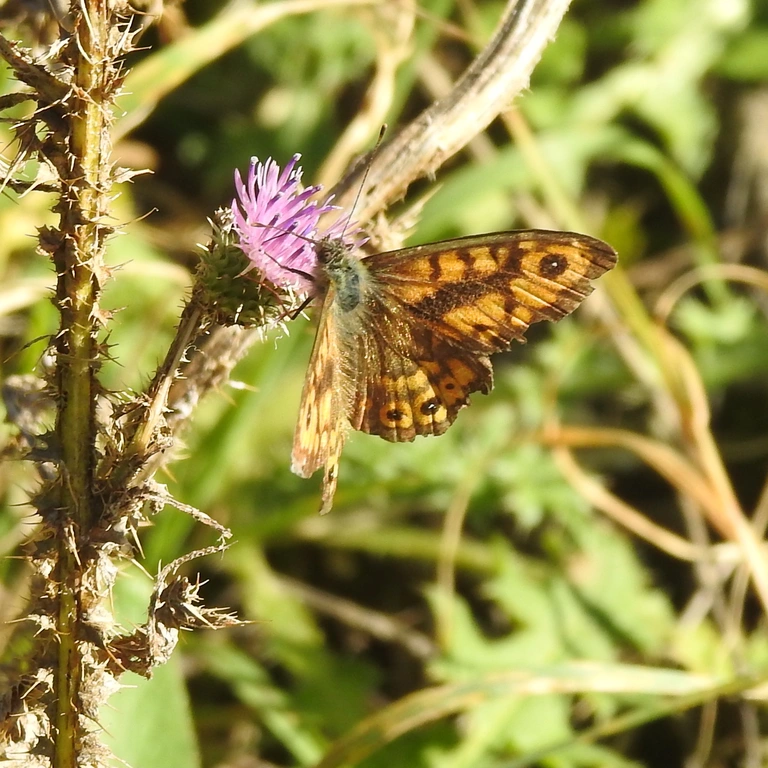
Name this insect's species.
Lasiommata megera (also Pararge megera)
